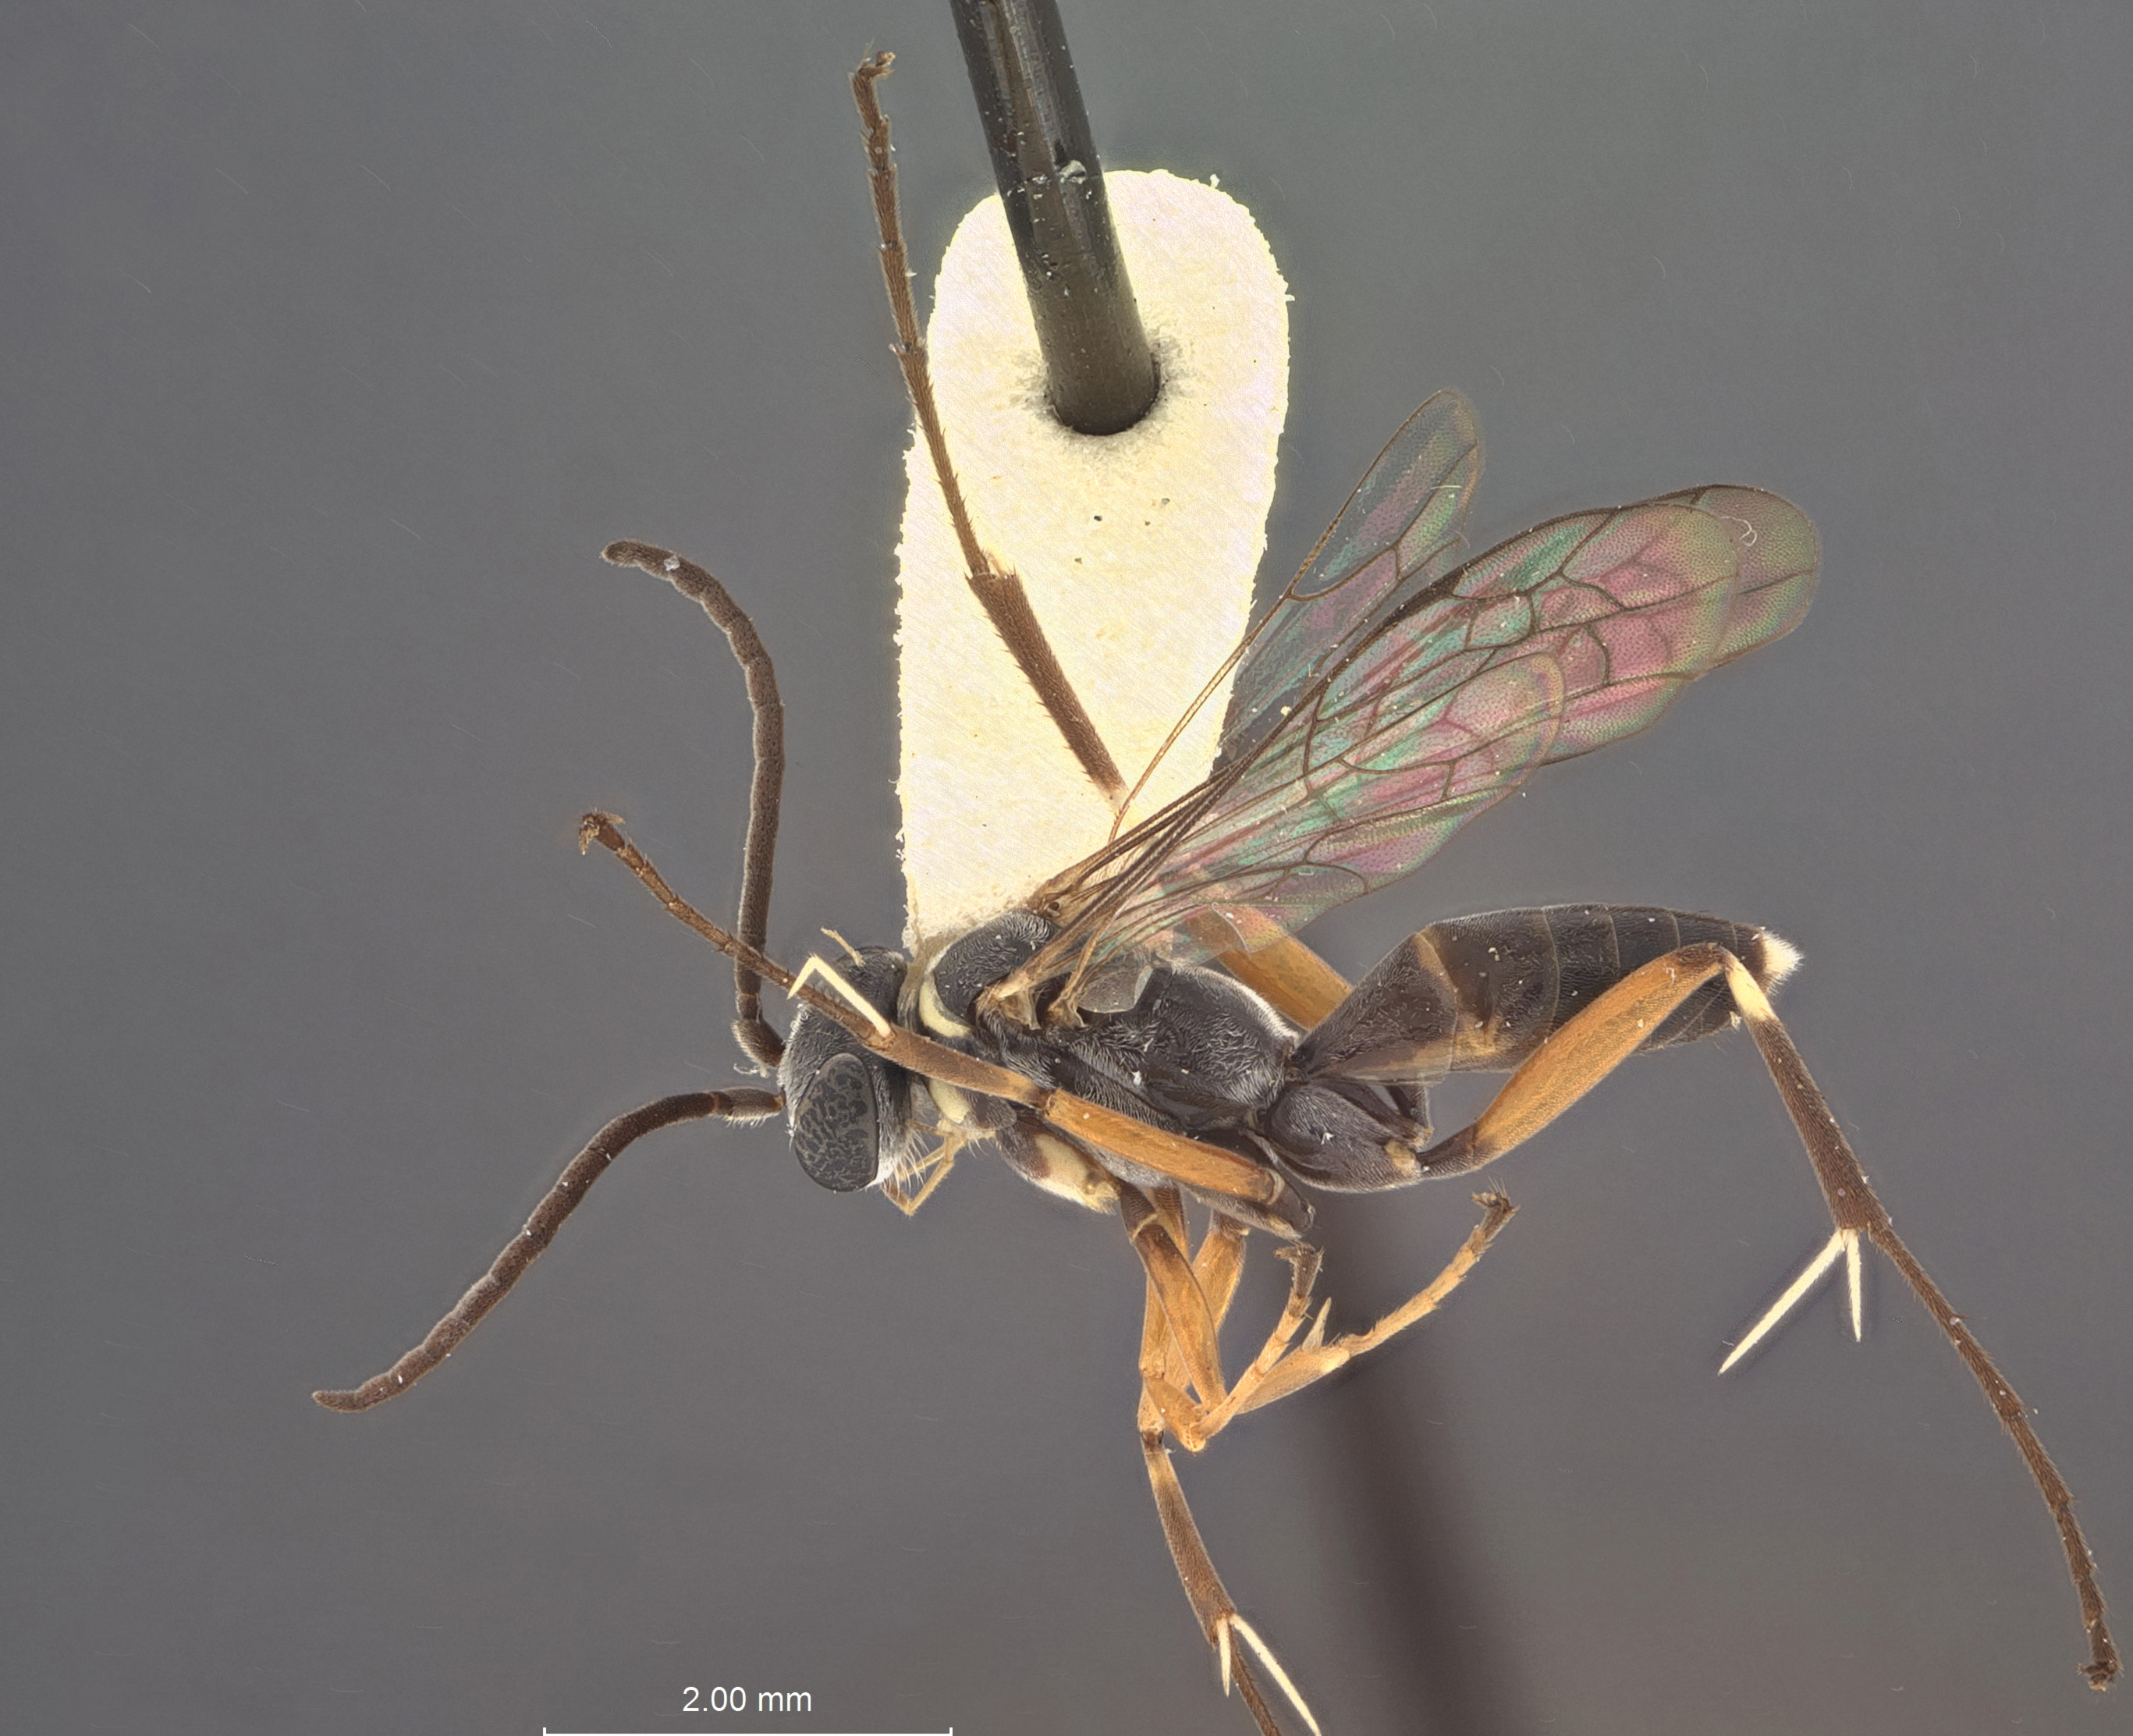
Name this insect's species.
Calicurgus albosignus
